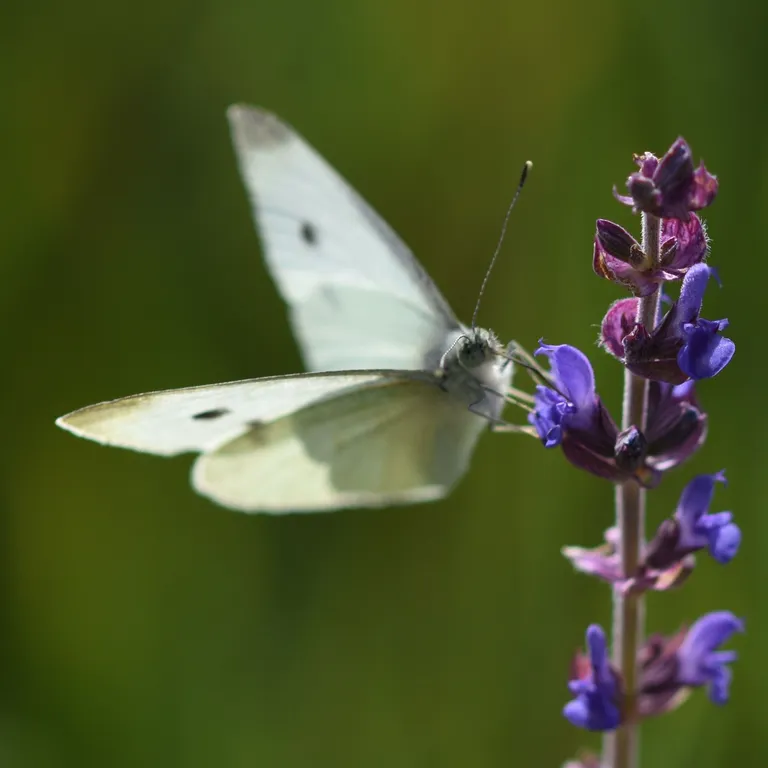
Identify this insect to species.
Pieris rapae
